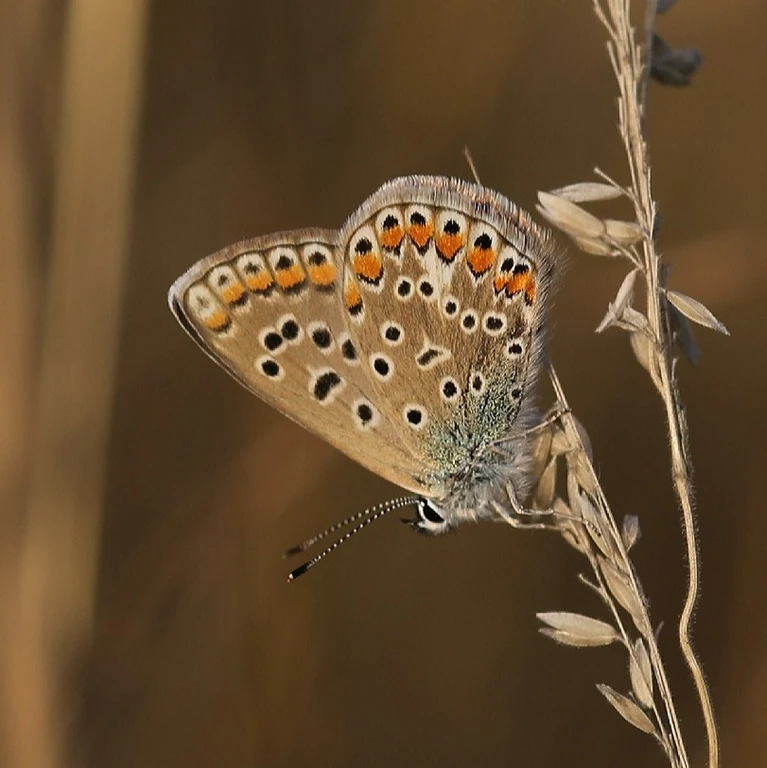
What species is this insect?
Polyommatus icarus
